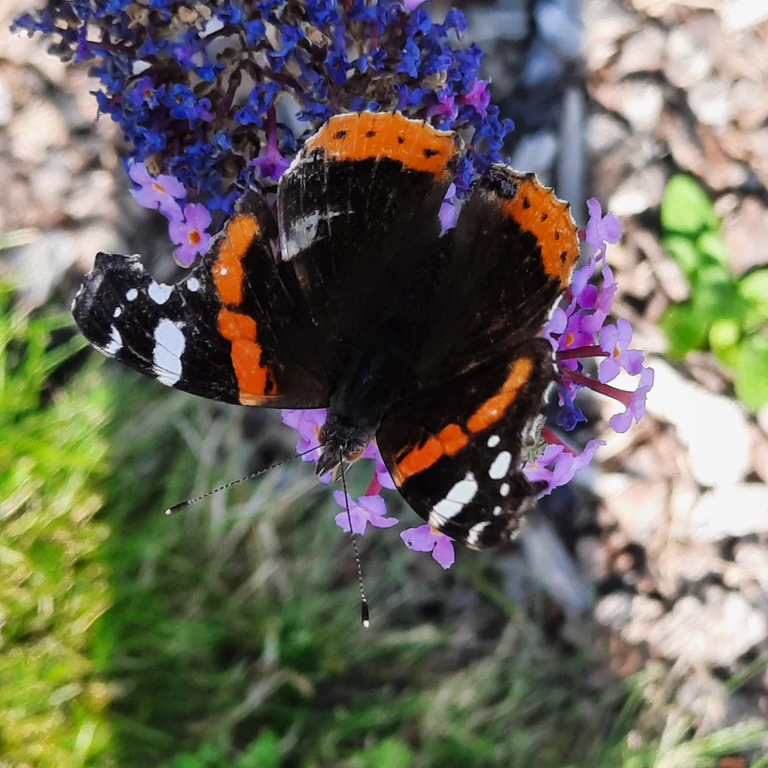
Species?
Vanessa atalanta
